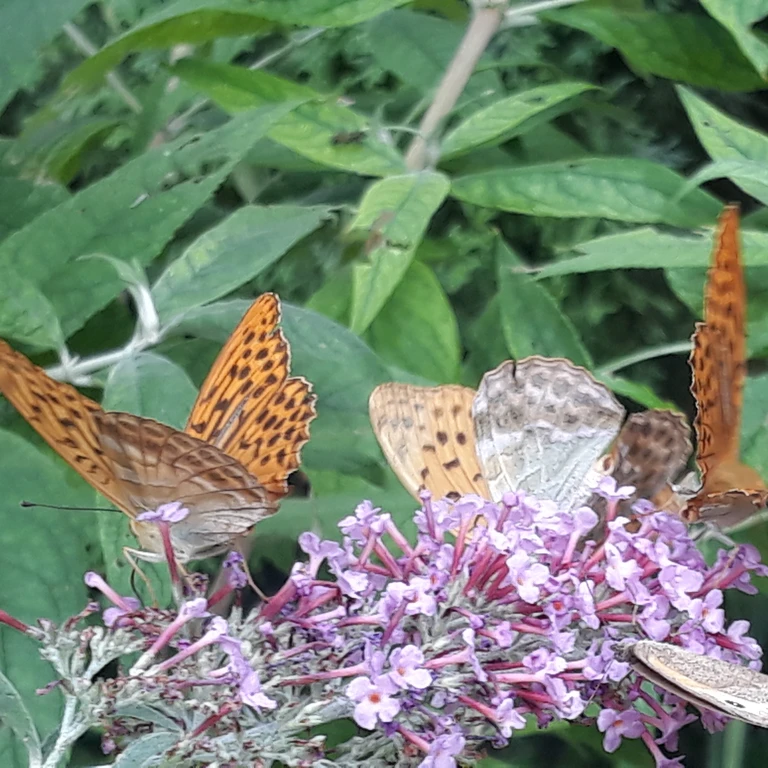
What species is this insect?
Argynnis paphia
